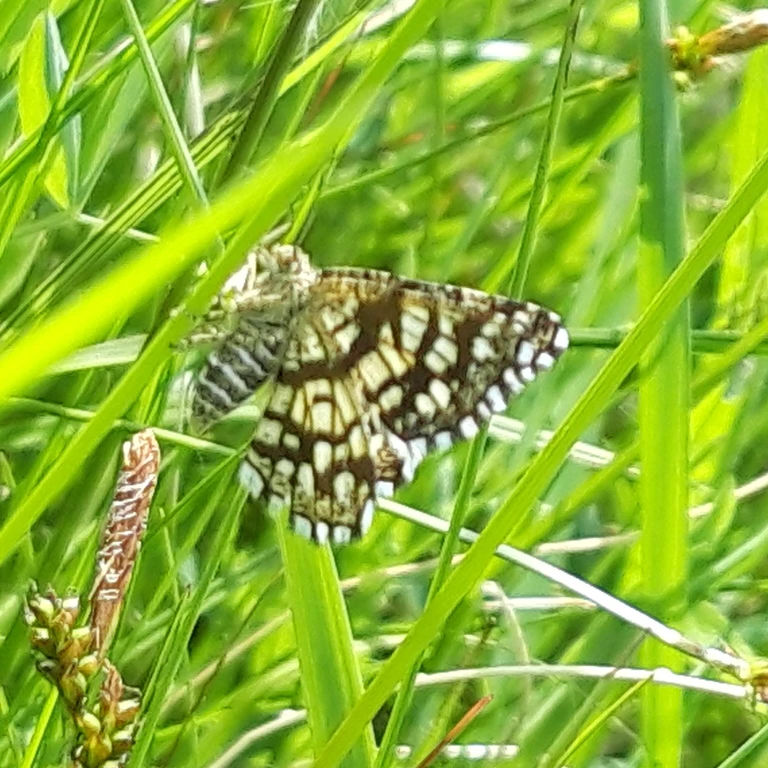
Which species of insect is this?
Chiasmia clathrata
